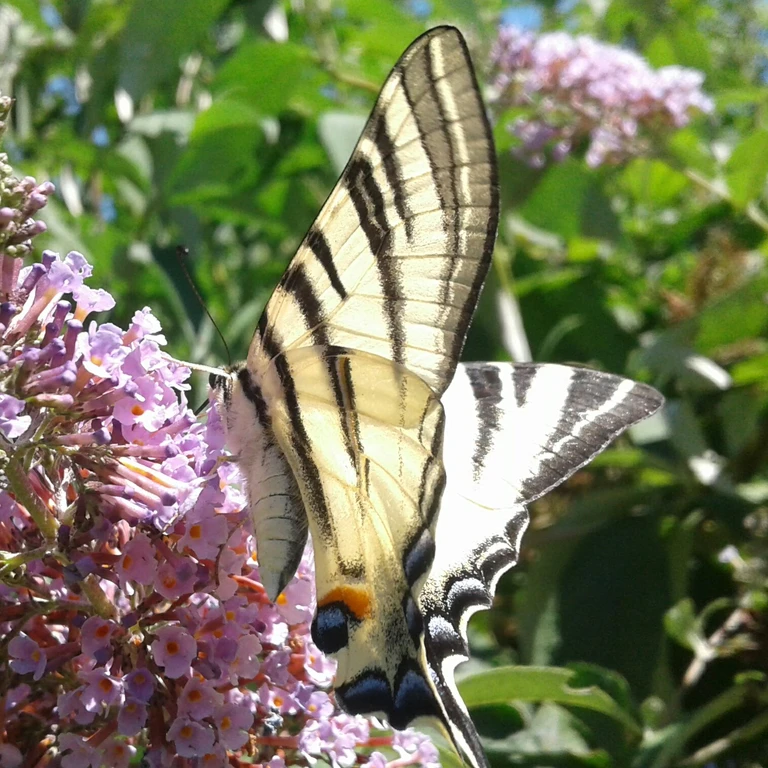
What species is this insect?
Iphiclides podalirius
